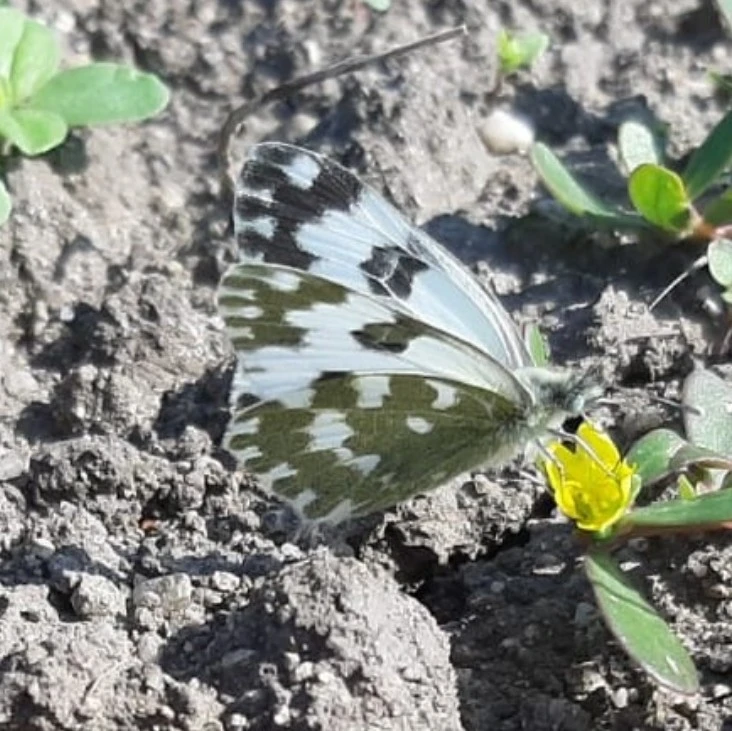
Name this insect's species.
Pontia edusa
